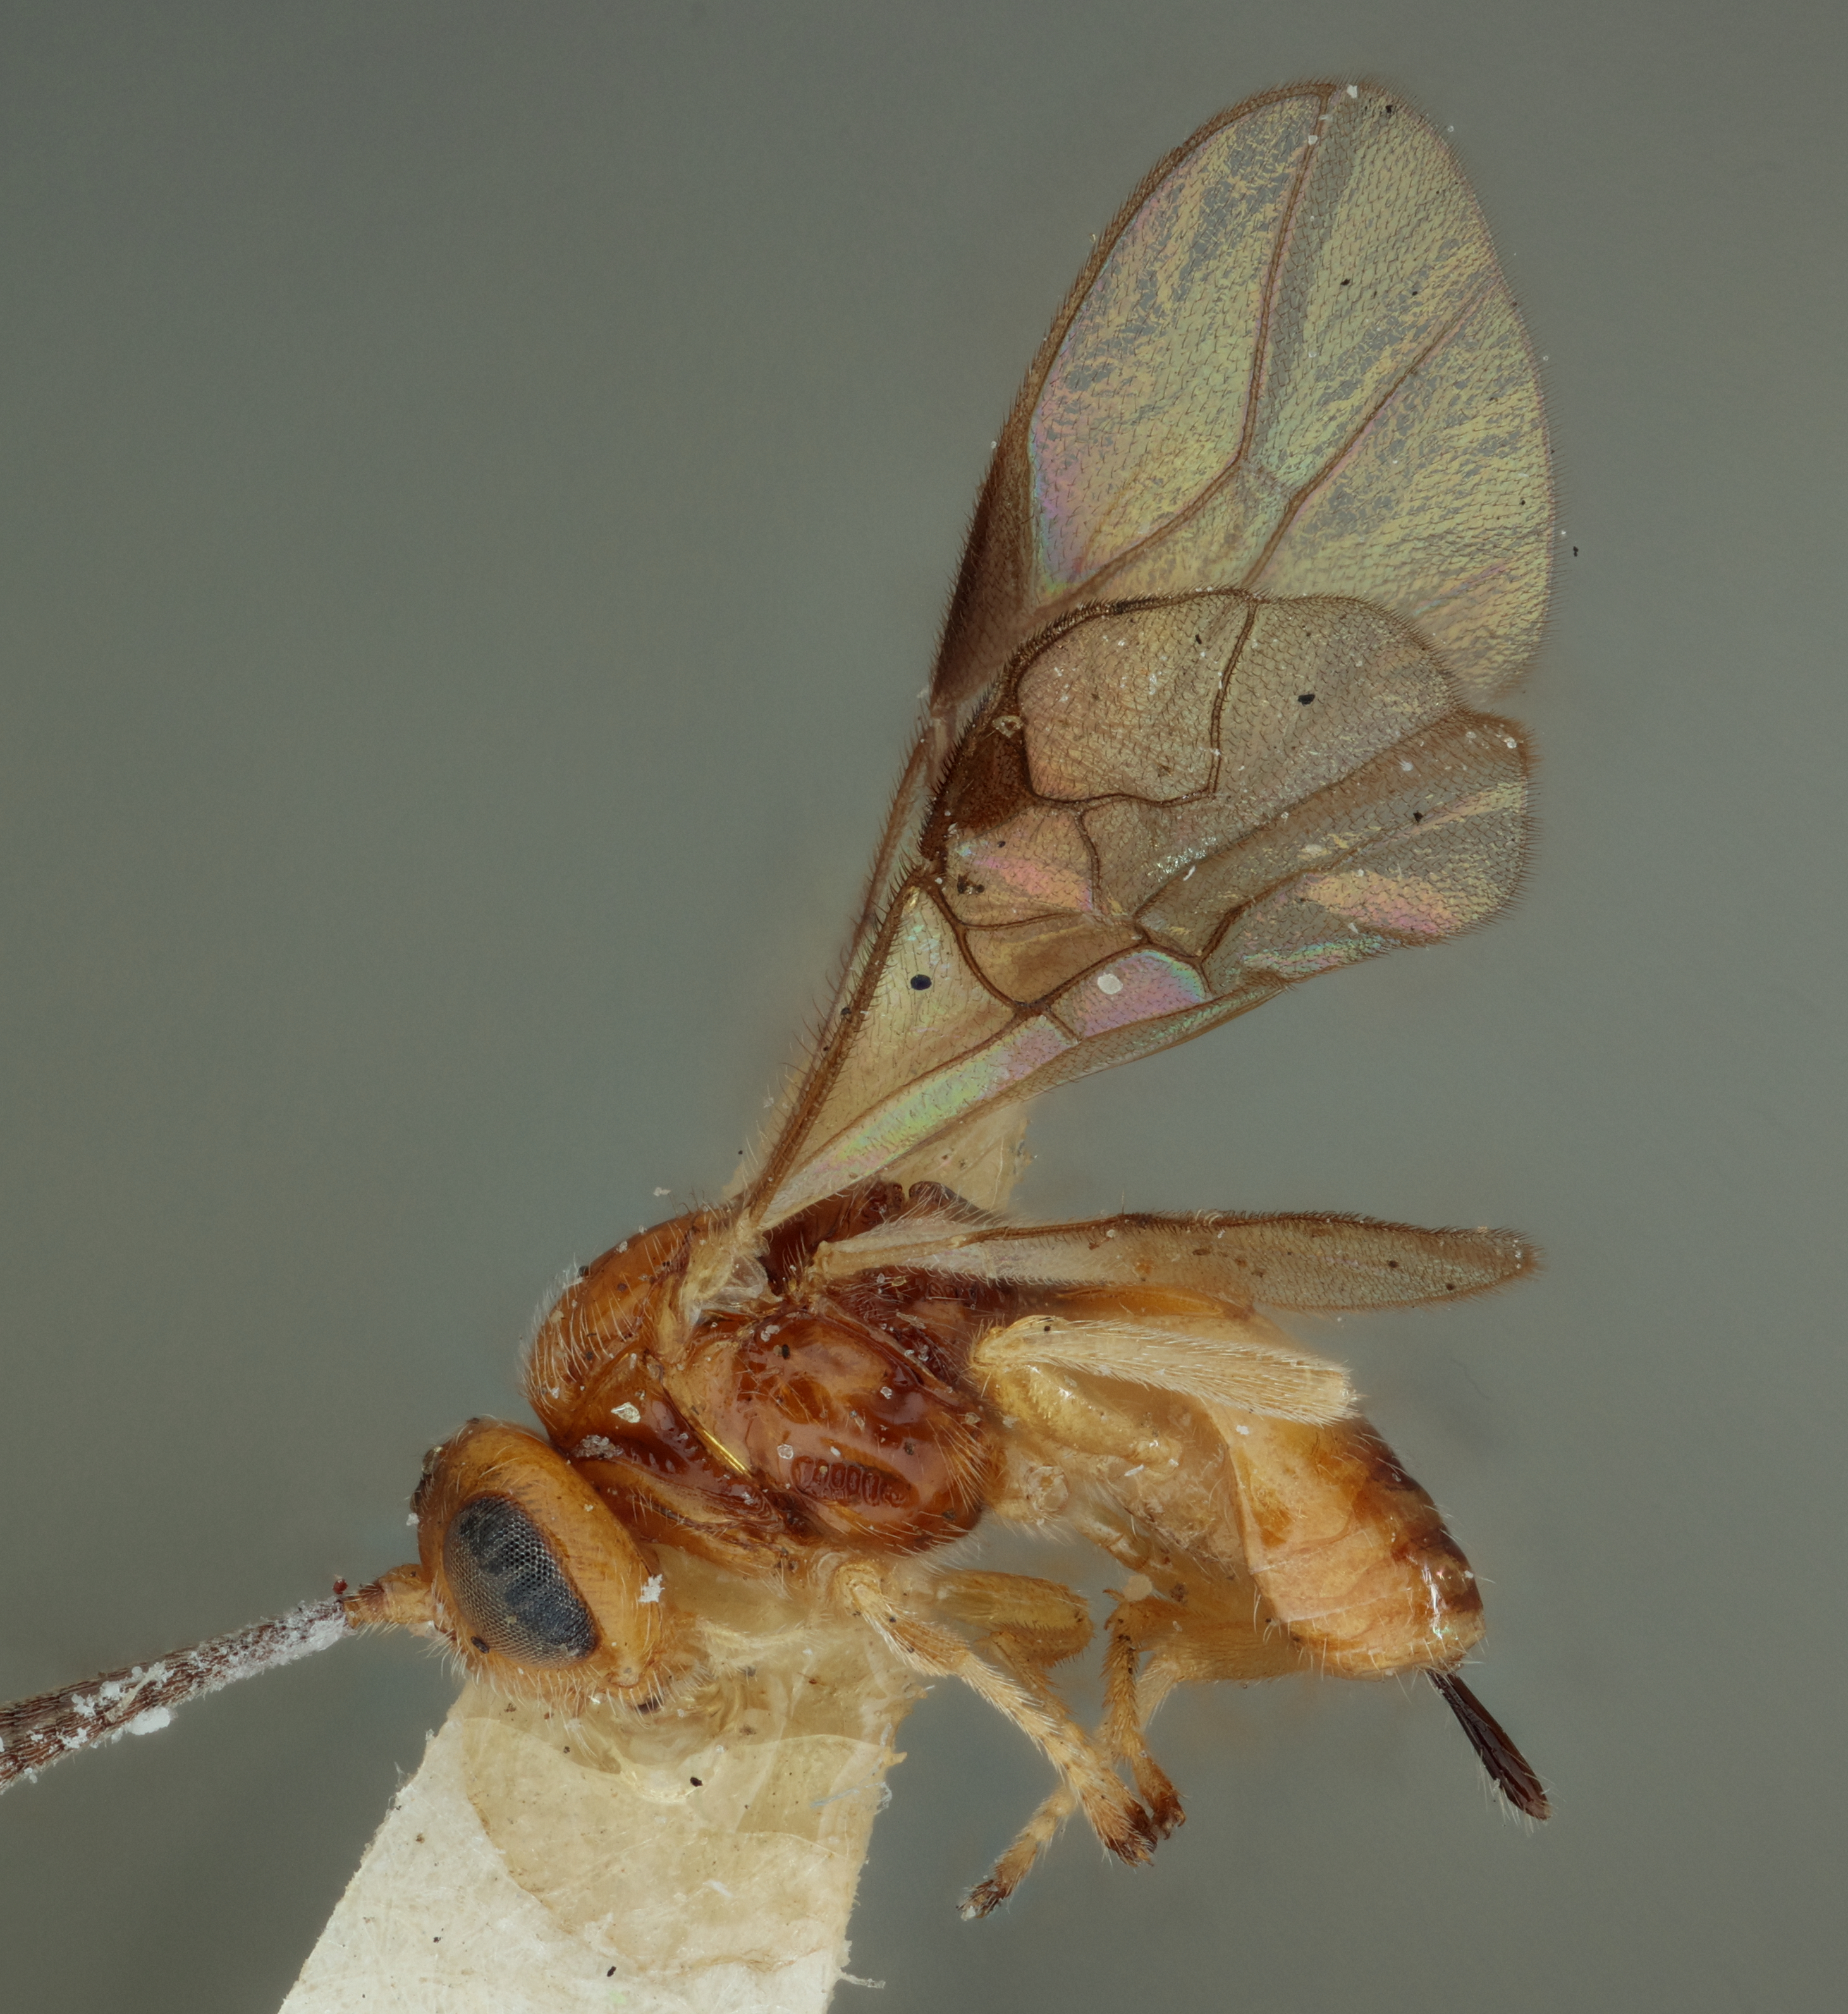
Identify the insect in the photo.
Opius aciurae
